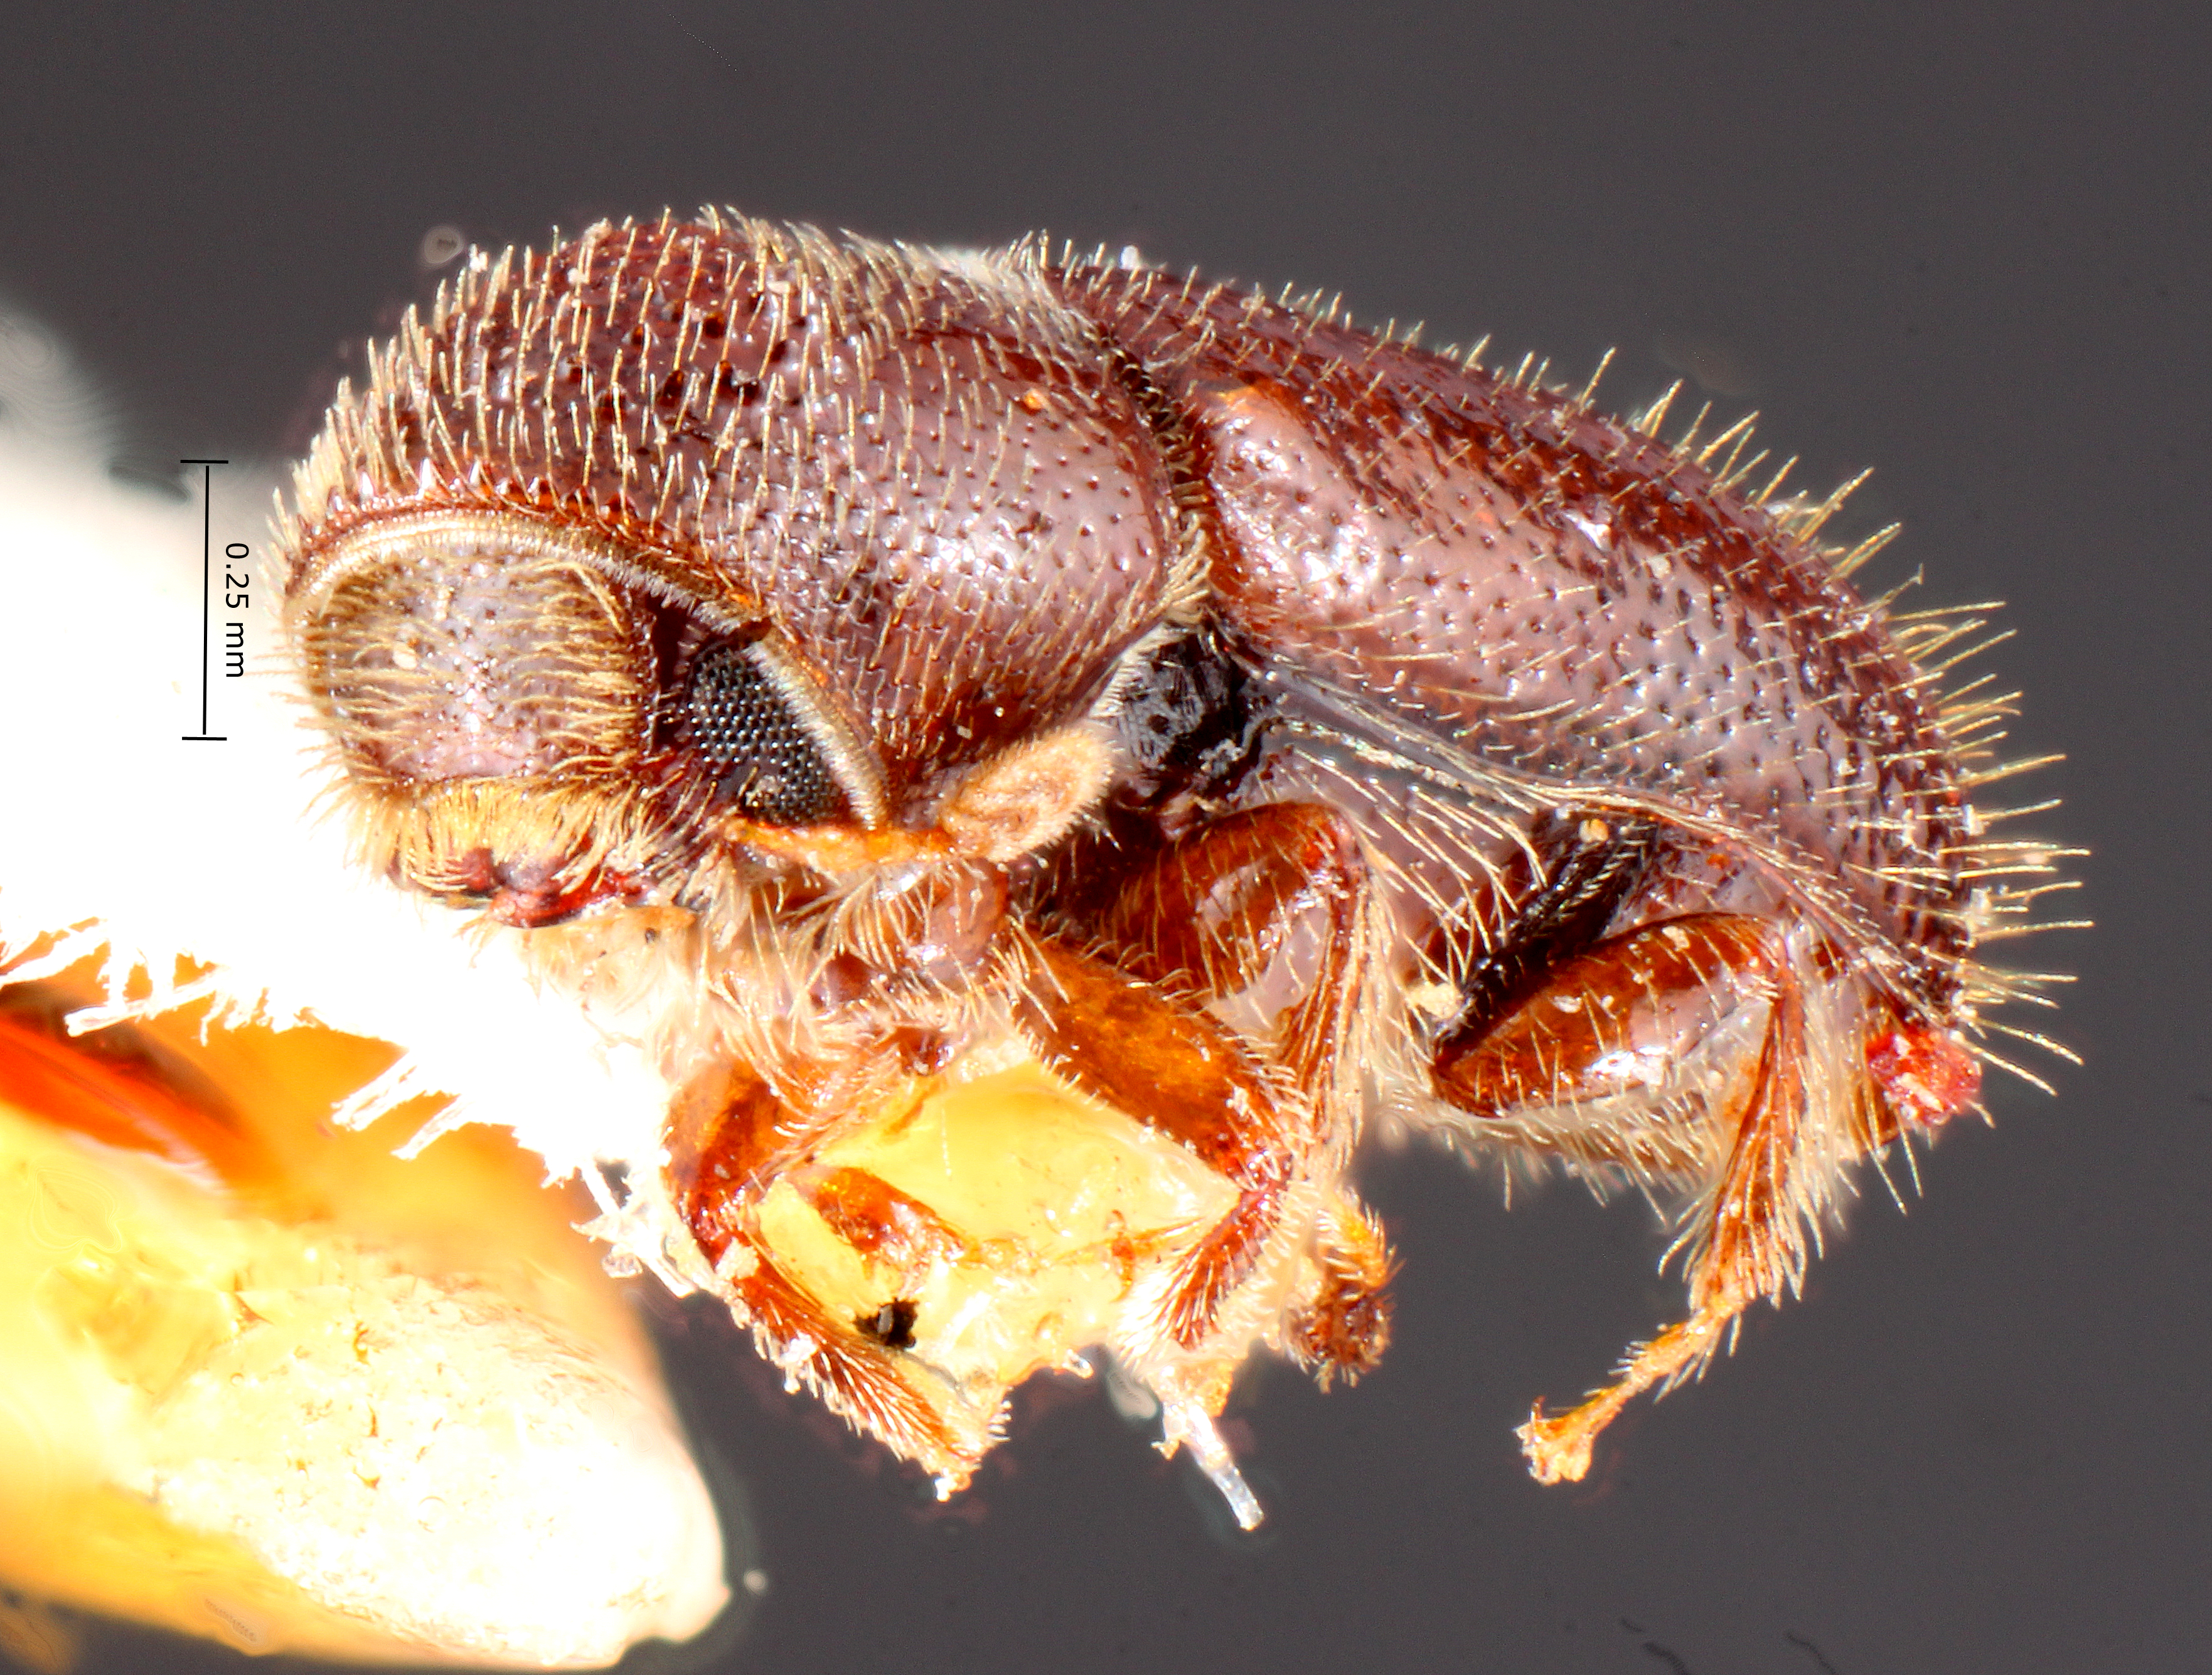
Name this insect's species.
Pityophthorus schwarzi
